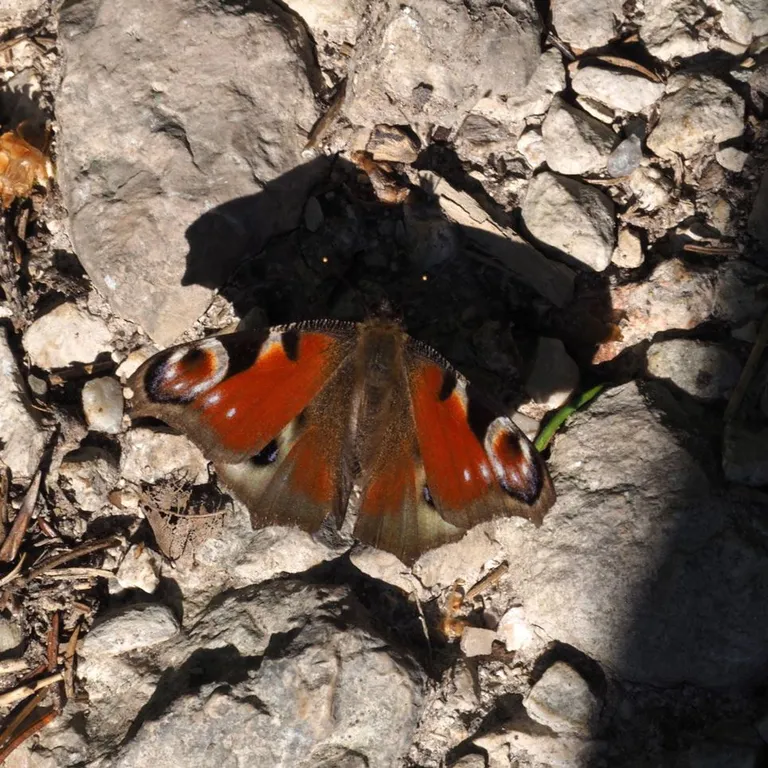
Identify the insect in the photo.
Aglais io
